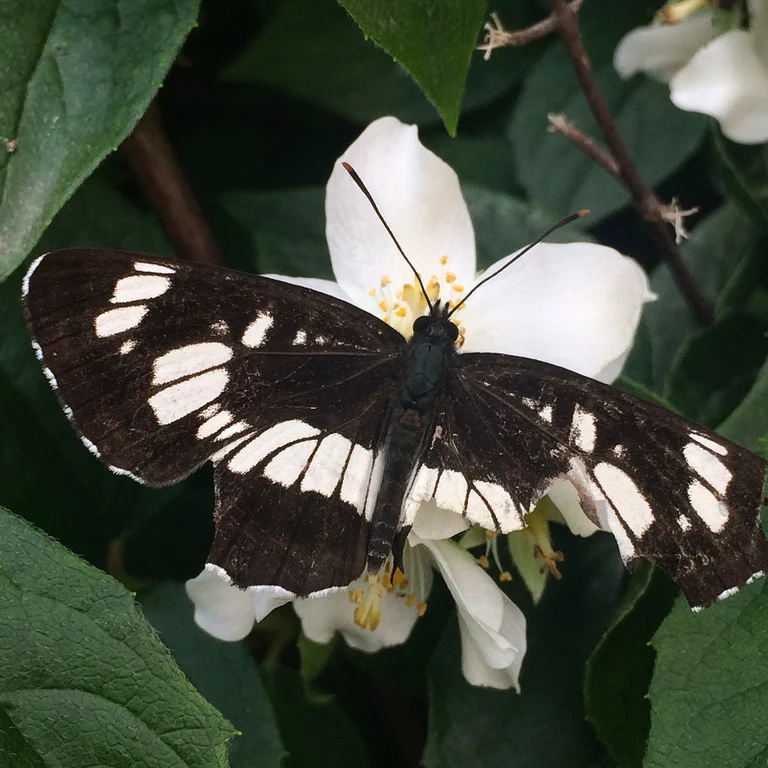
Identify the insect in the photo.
Neptis rivularis
